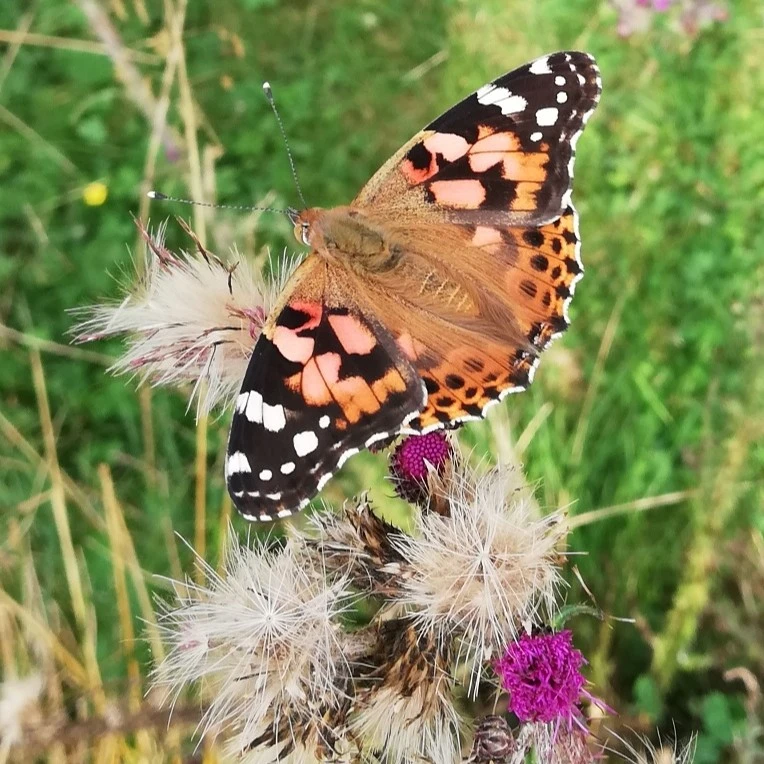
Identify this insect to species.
Vanessa cardui
